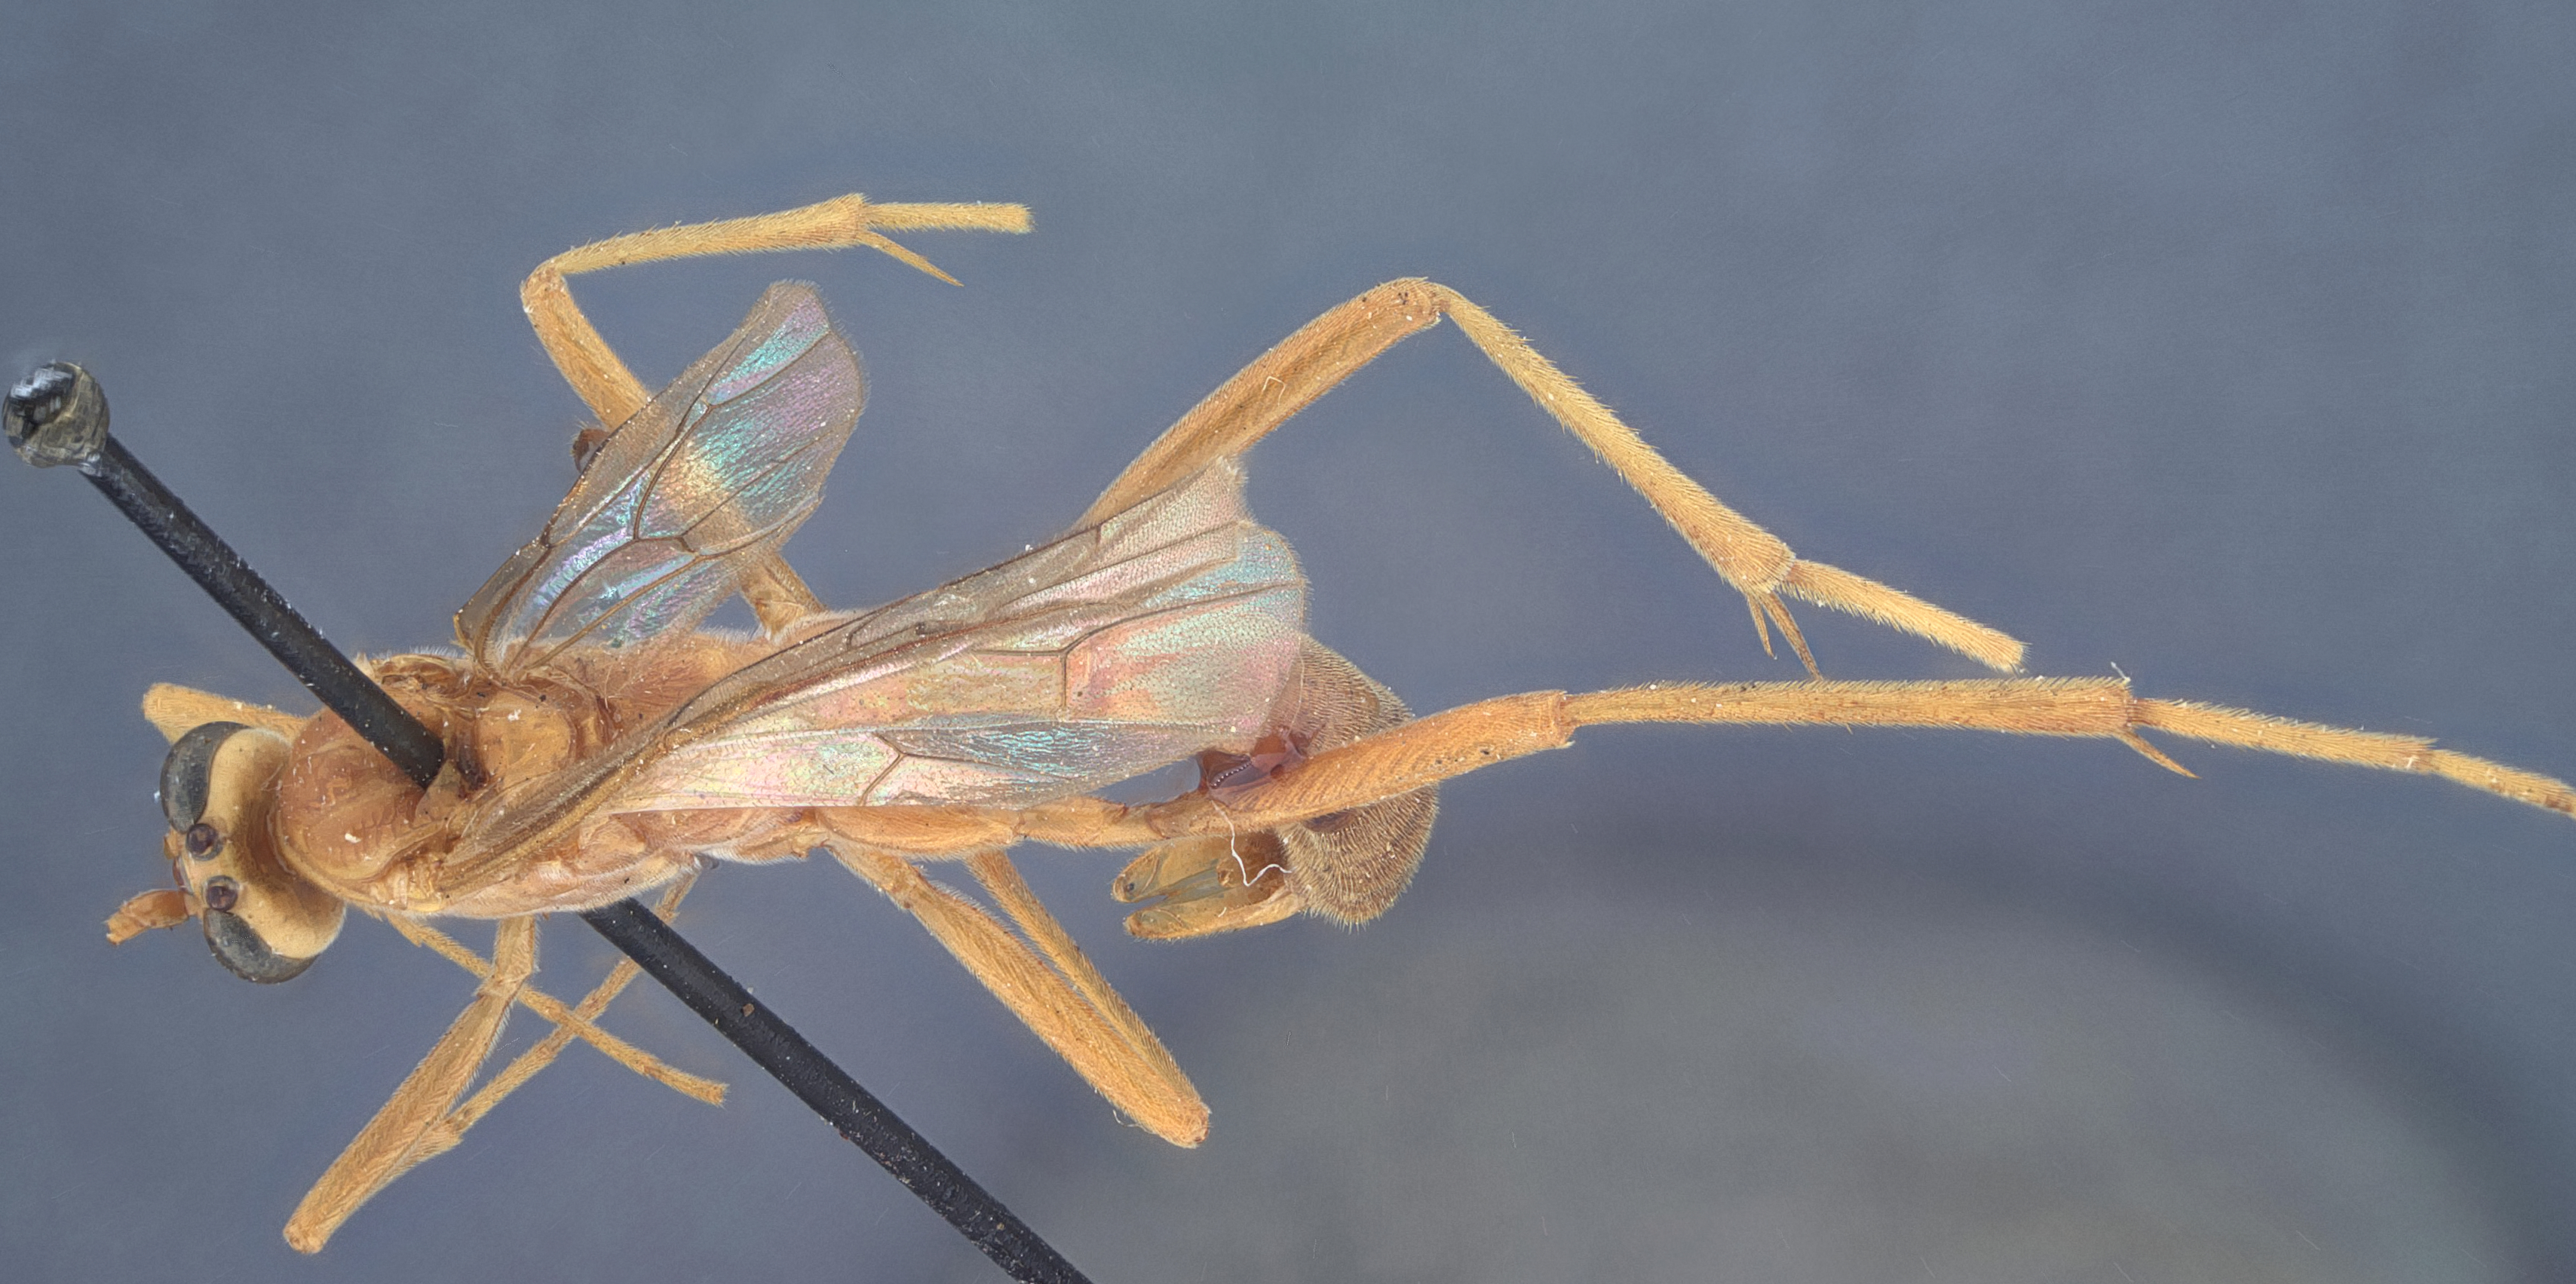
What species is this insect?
Netelia sinus
